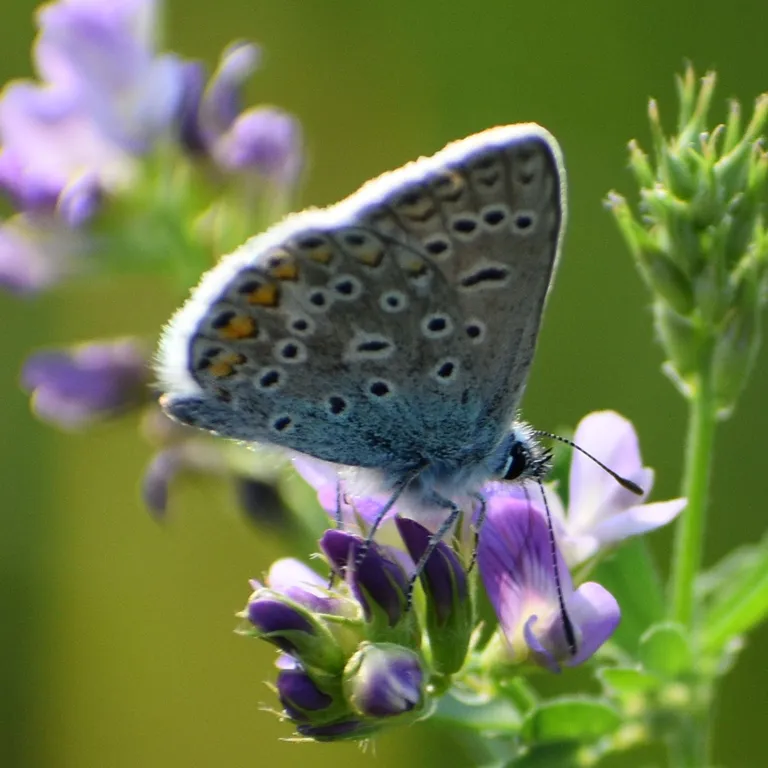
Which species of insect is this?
Polyommatus icarus
